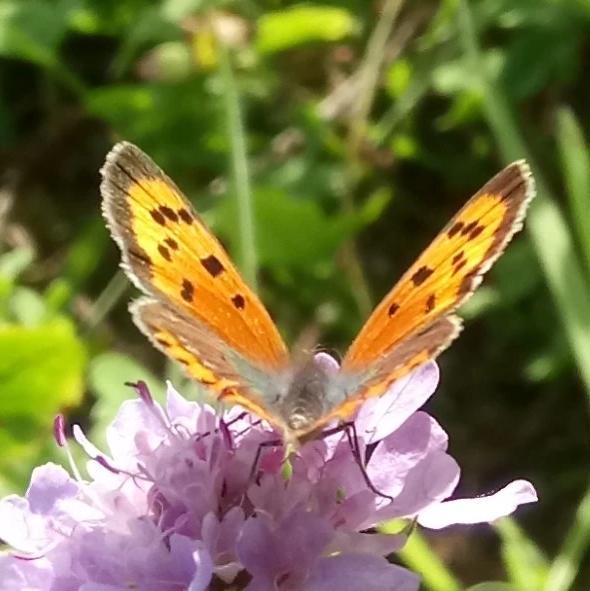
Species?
Lycaena phlaeas
